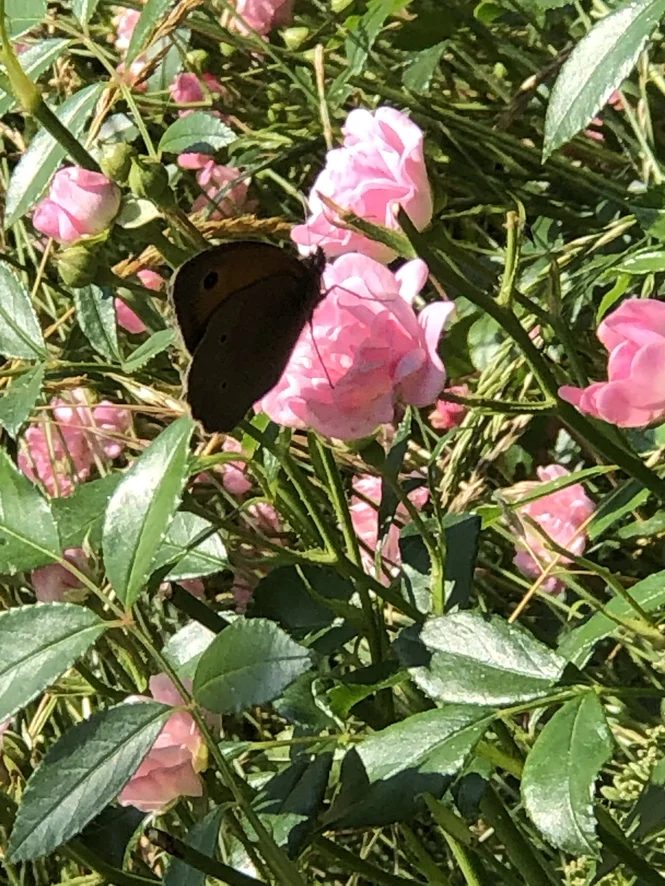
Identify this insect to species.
Maniola jurtina
